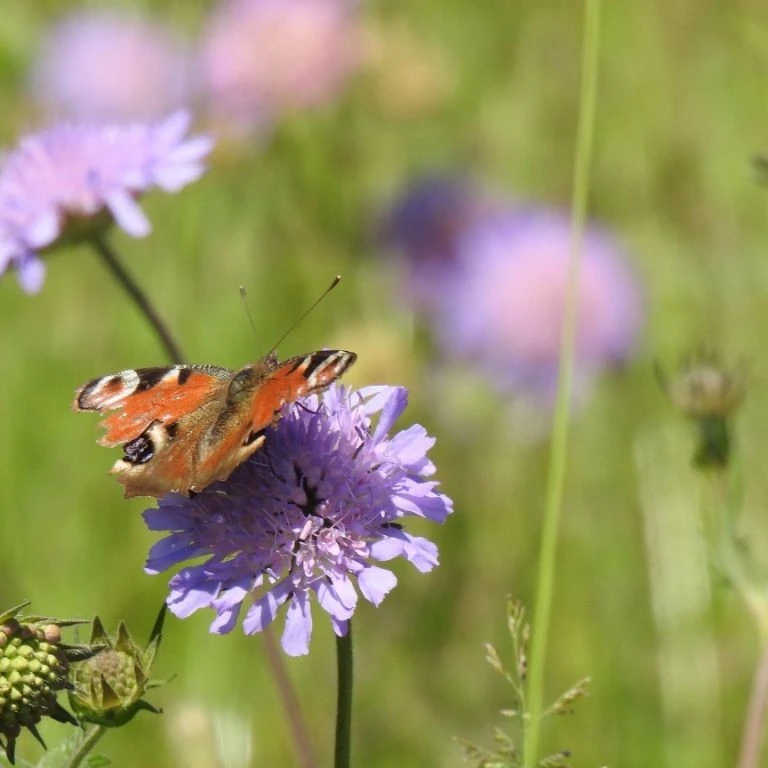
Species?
Aglais io
